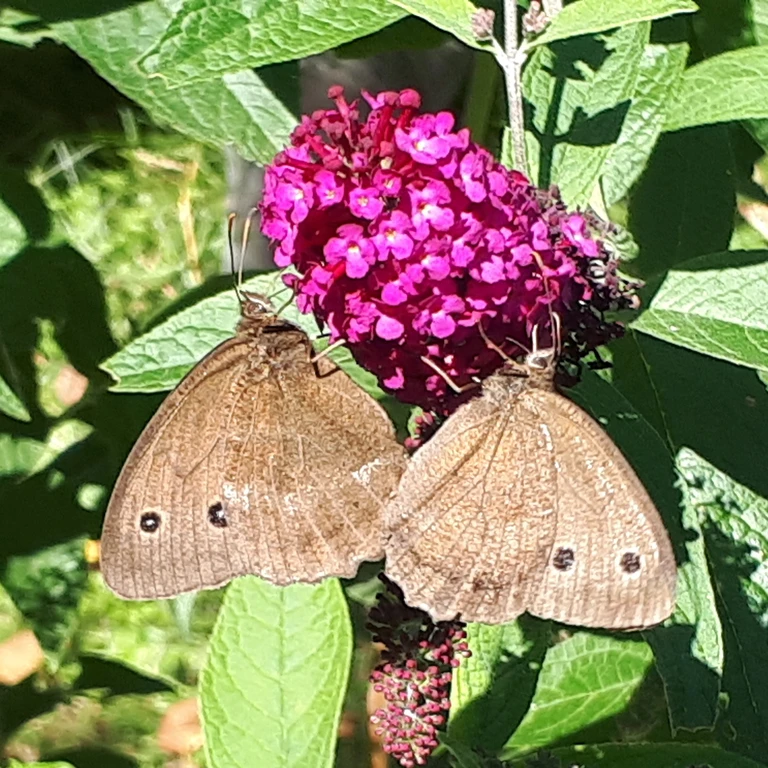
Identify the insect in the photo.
Minois dryas
